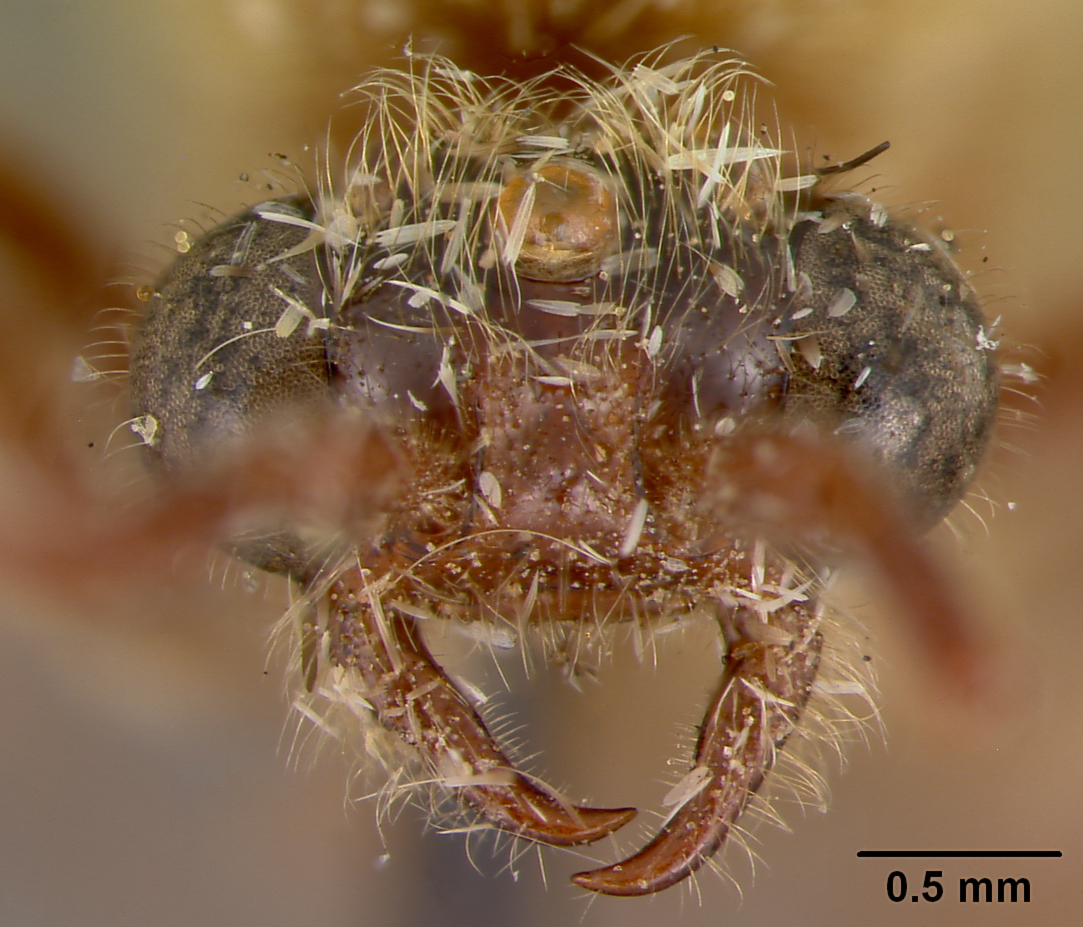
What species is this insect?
Eciton pilosum
